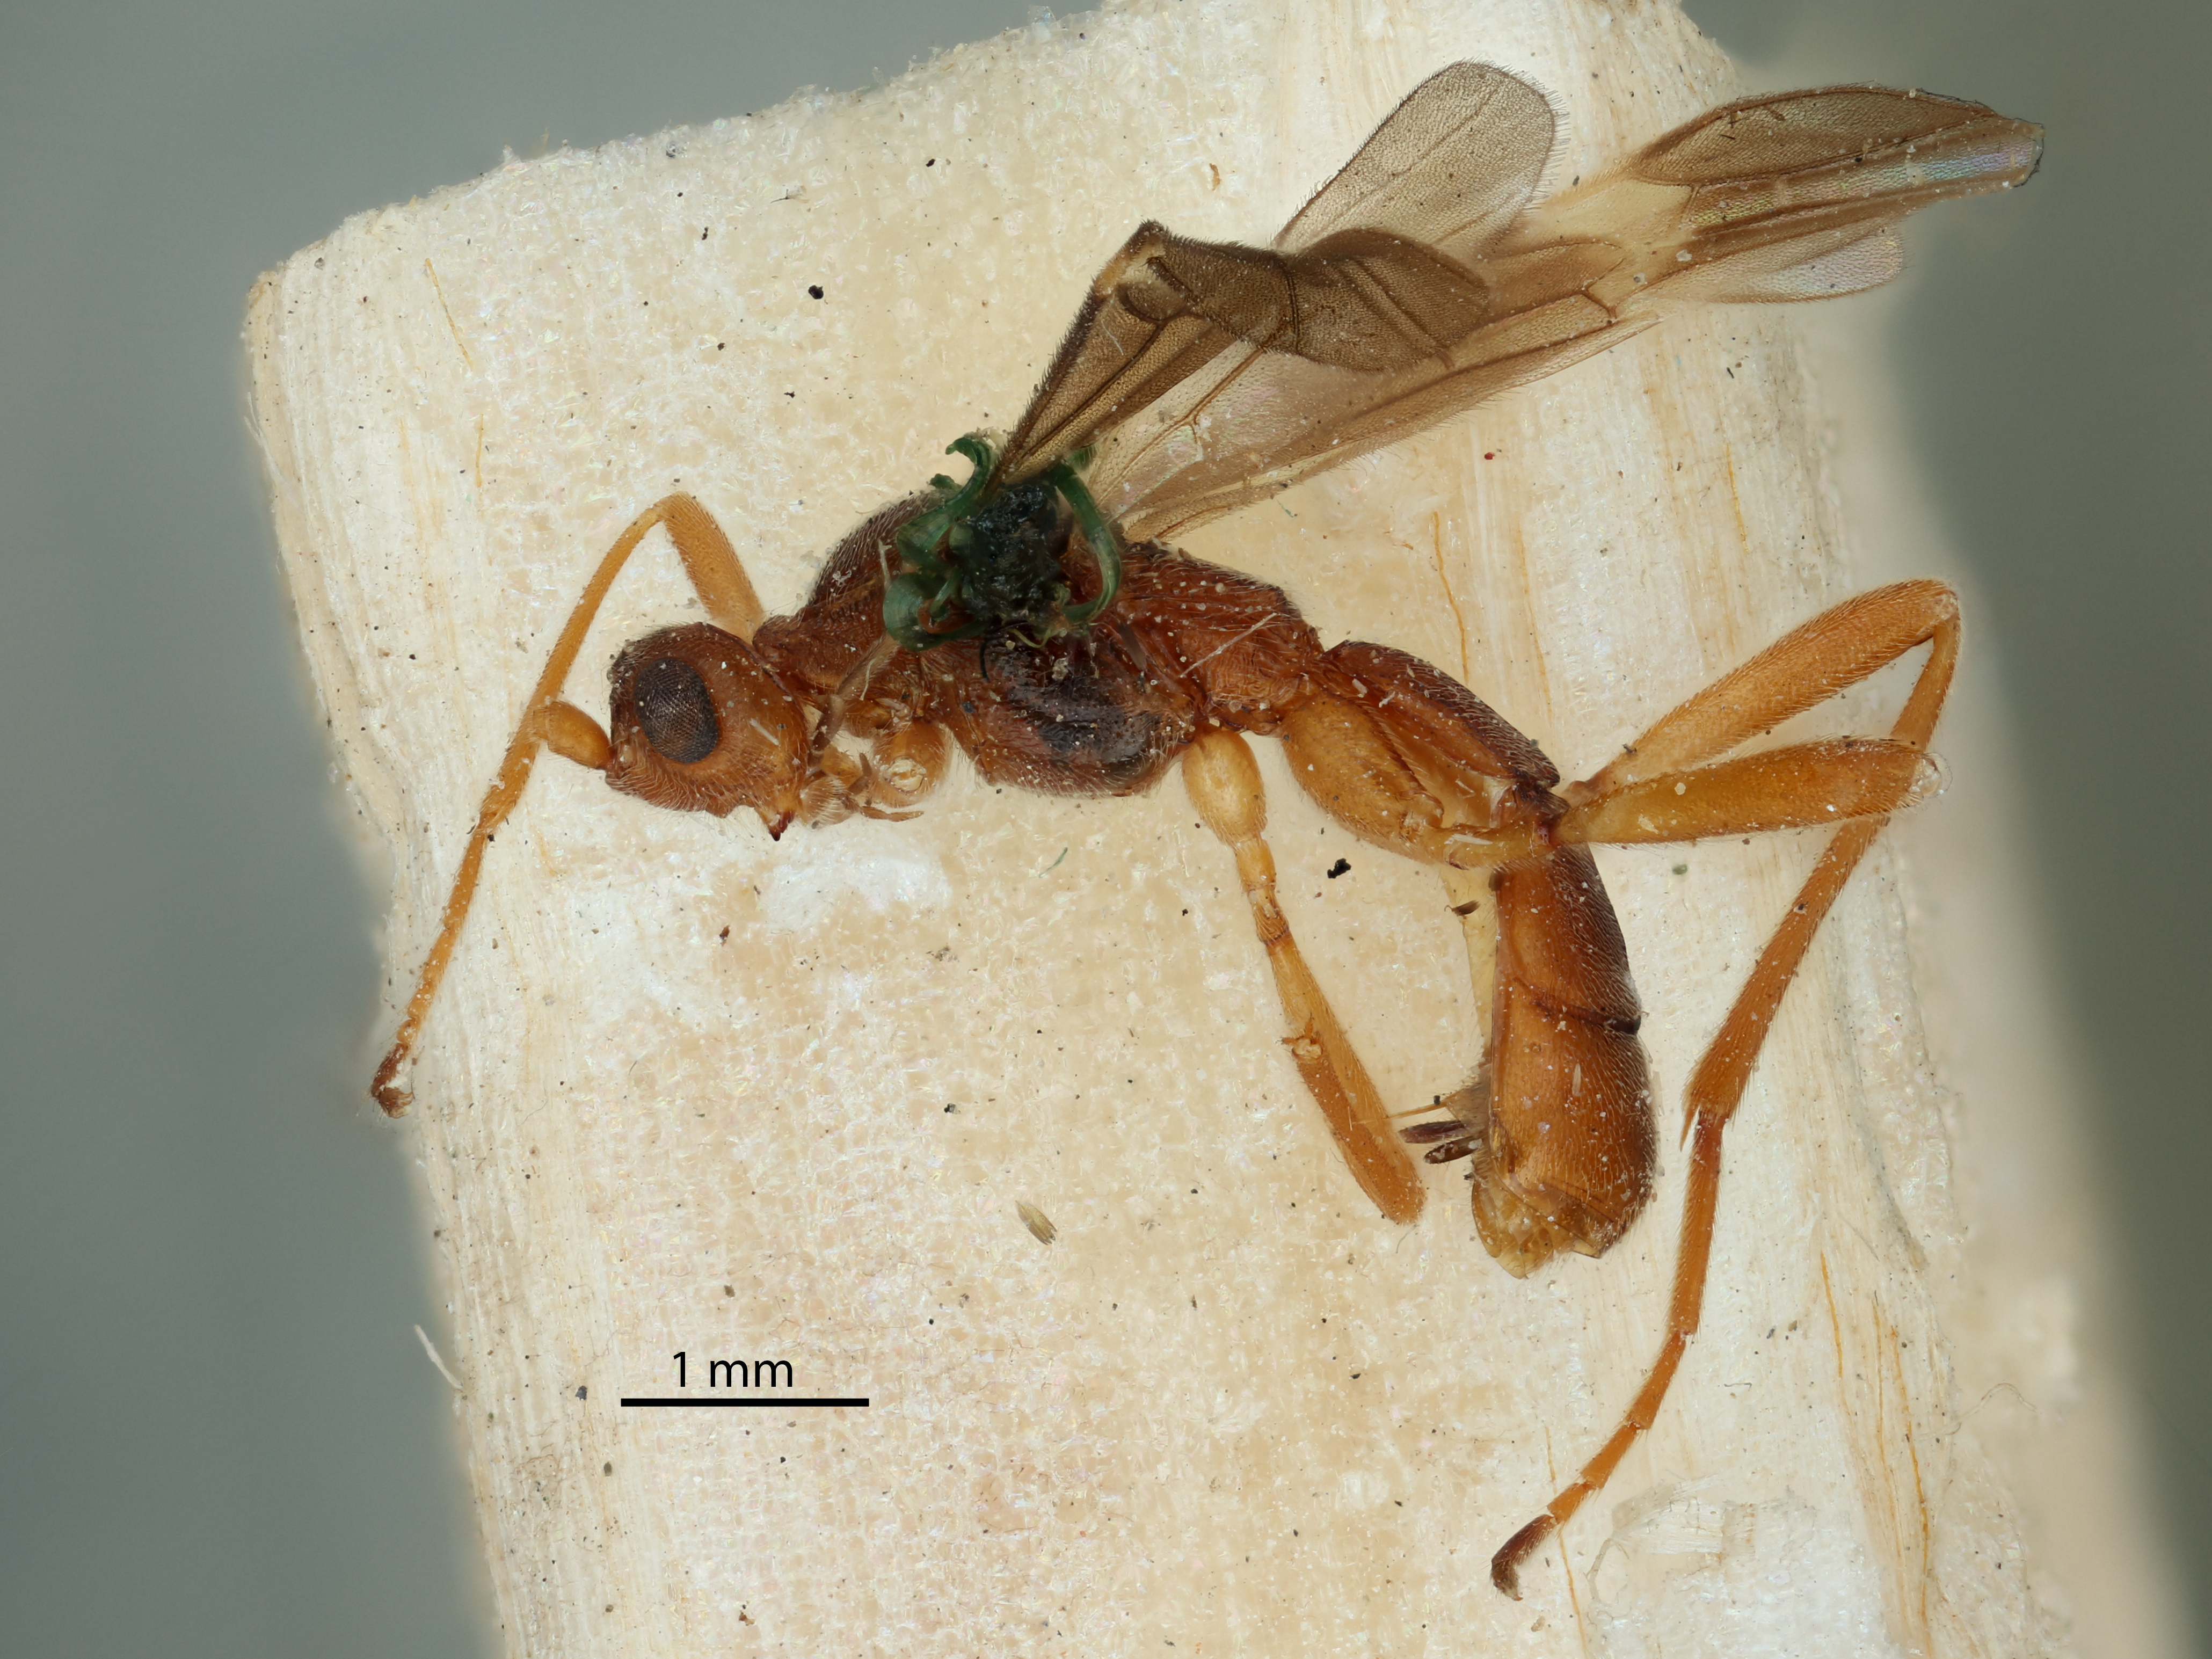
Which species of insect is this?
Heterogamus fasciatipennis
